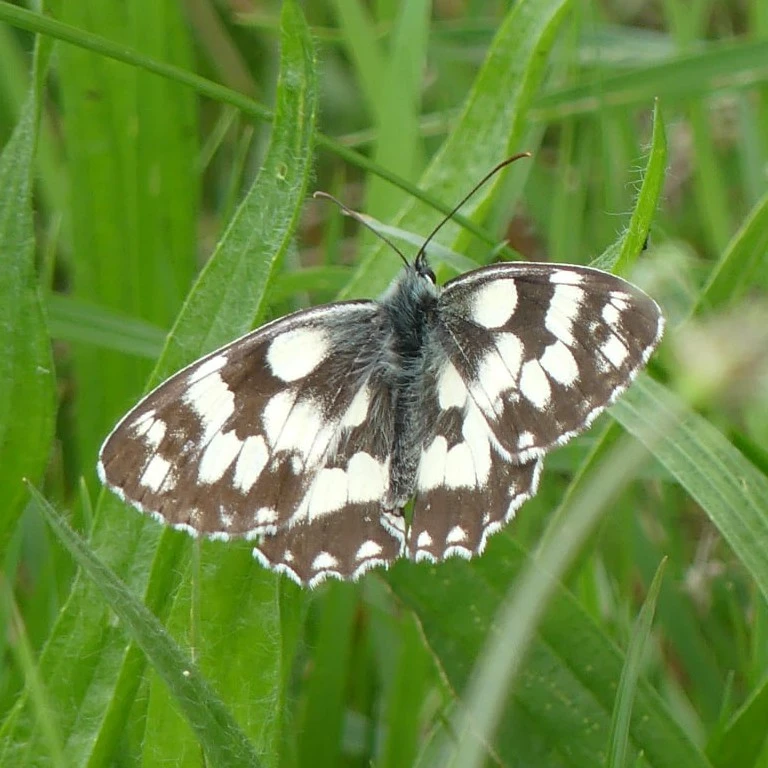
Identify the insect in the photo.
Melanargia galathea
